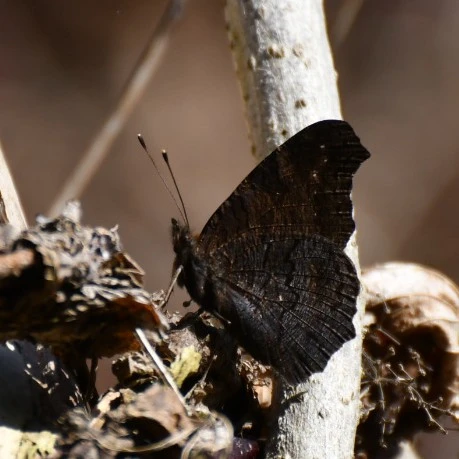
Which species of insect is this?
Aglais io
